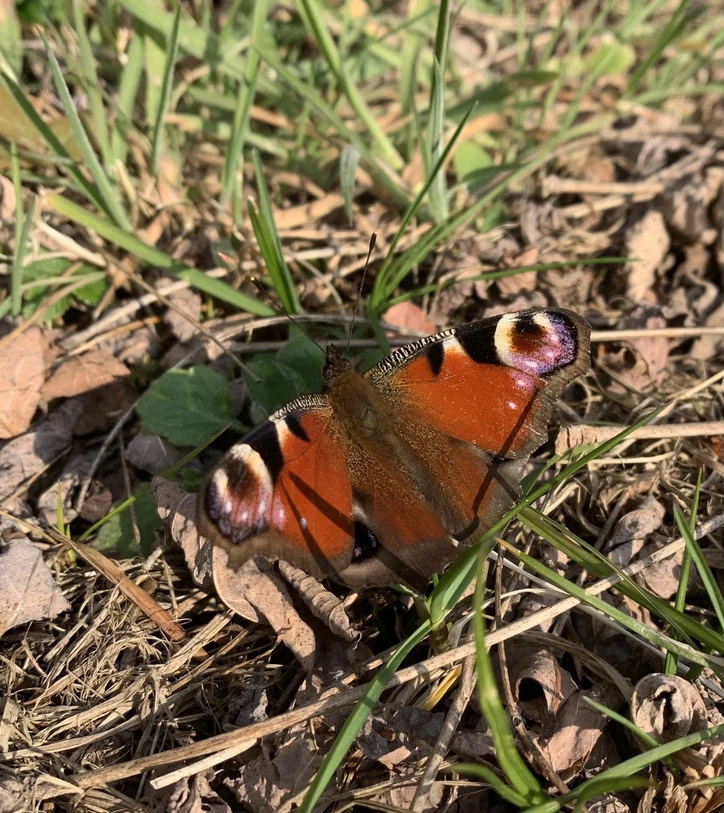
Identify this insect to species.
Aglais io
